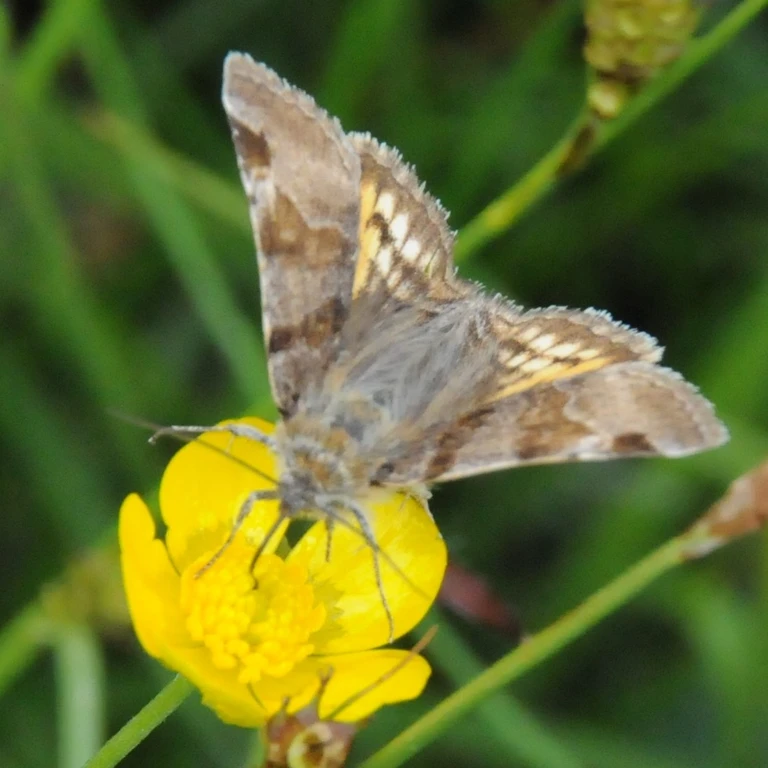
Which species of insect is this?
Euclidia glyphica
